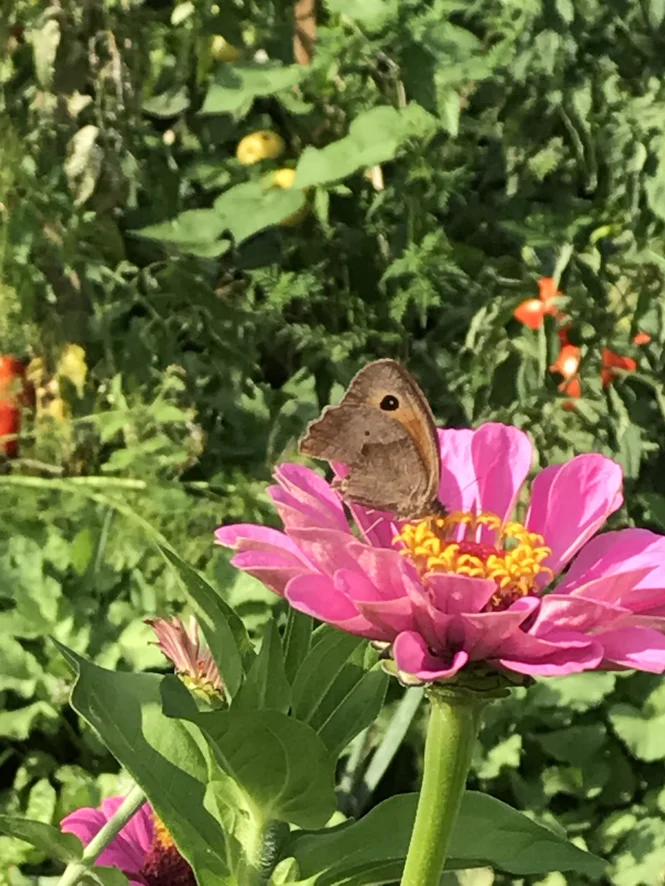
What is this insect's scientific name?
Maniola jurtina
